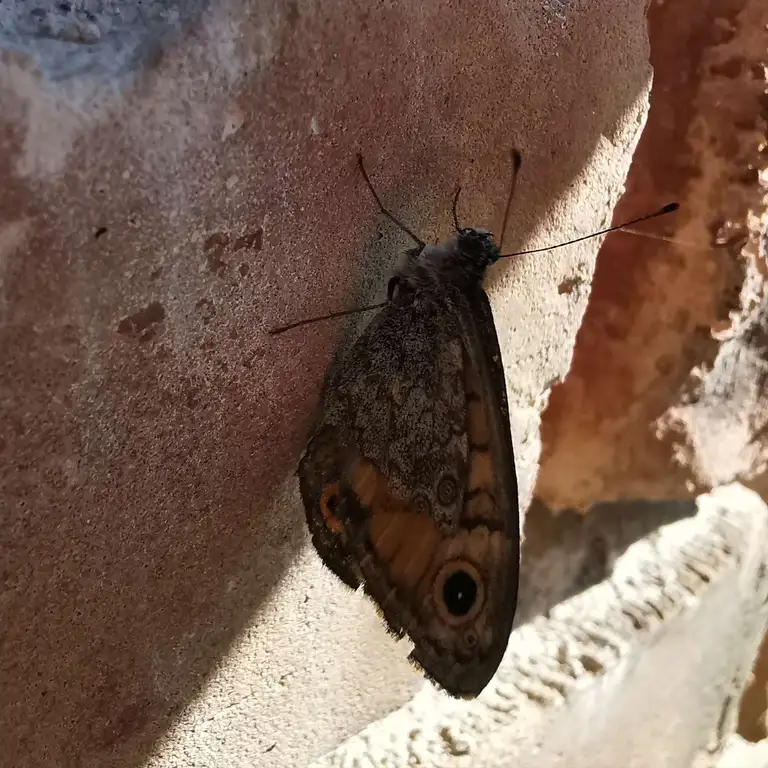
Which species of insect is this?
Lasiommata megera (also Pararge megera)
